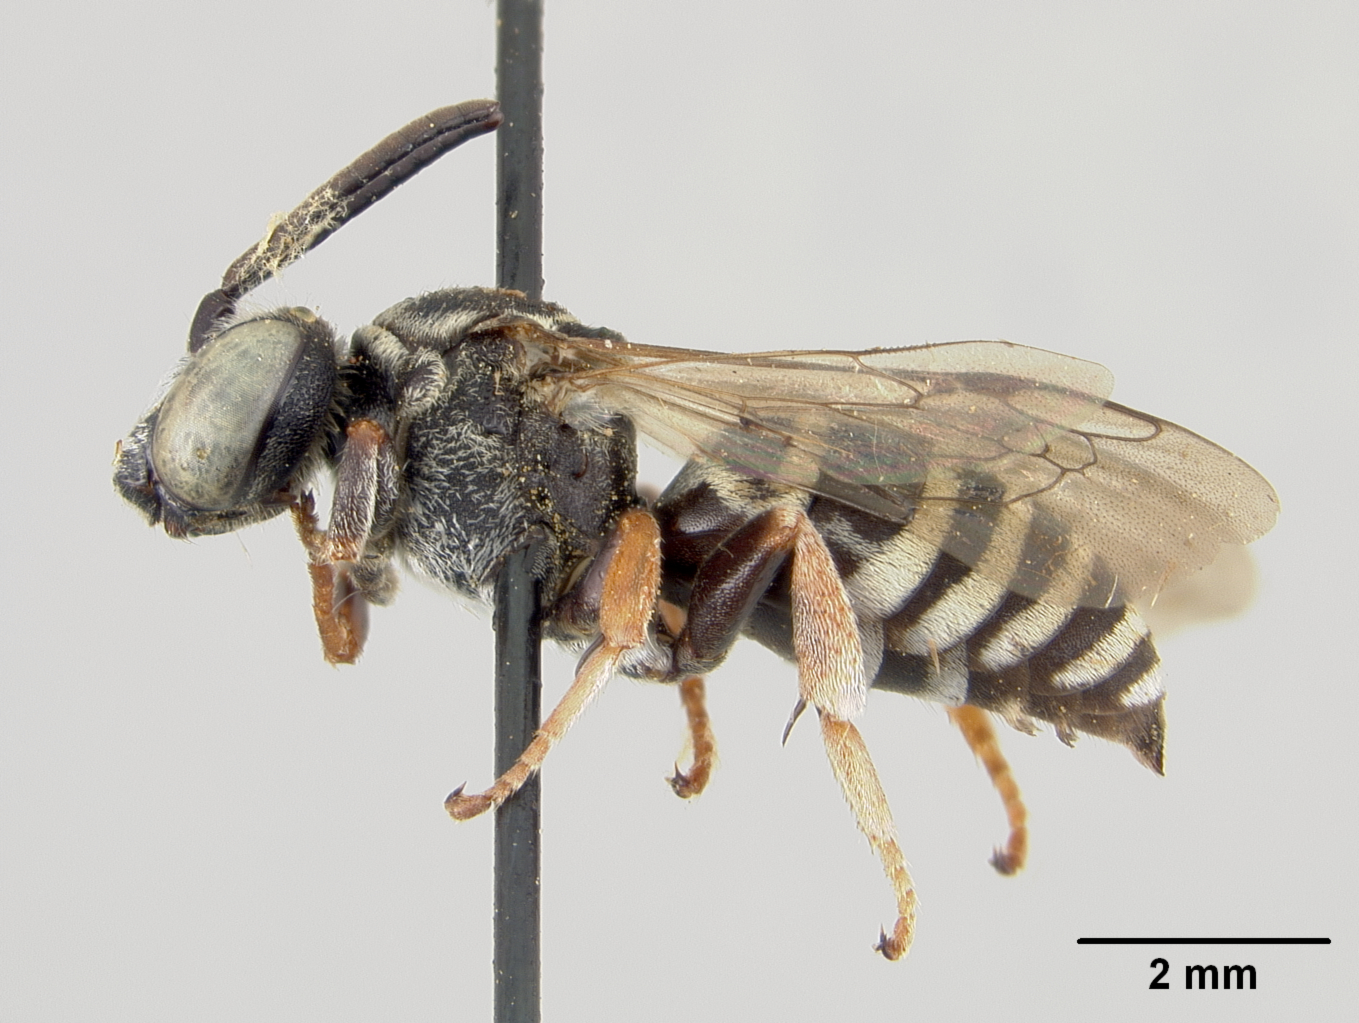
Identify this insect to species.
Epeolus virginiensis
